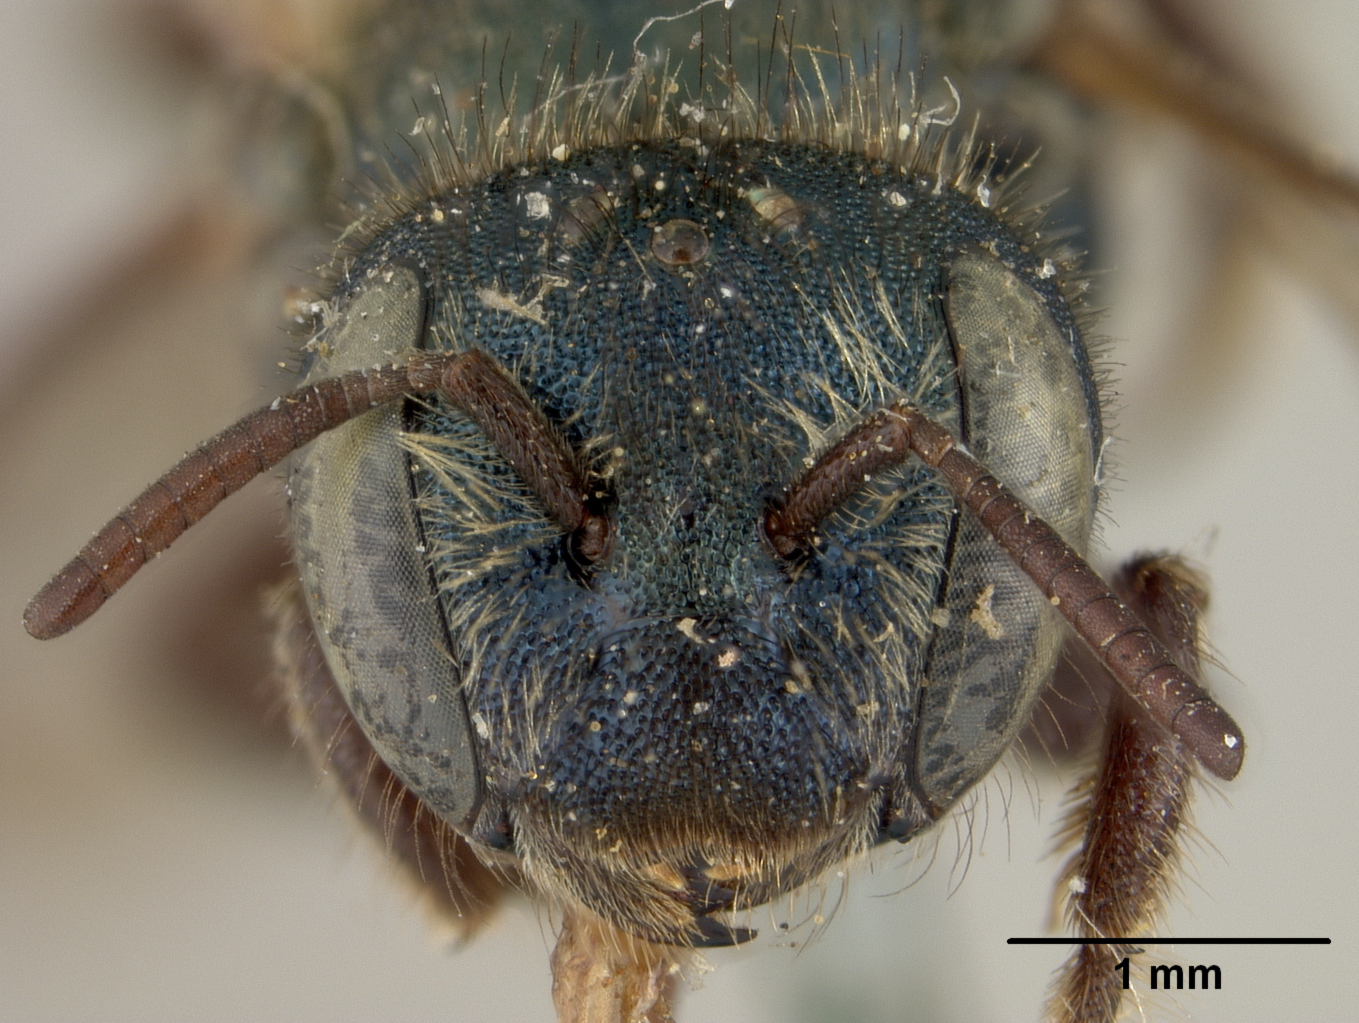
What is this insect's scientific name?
Osmia nanula
